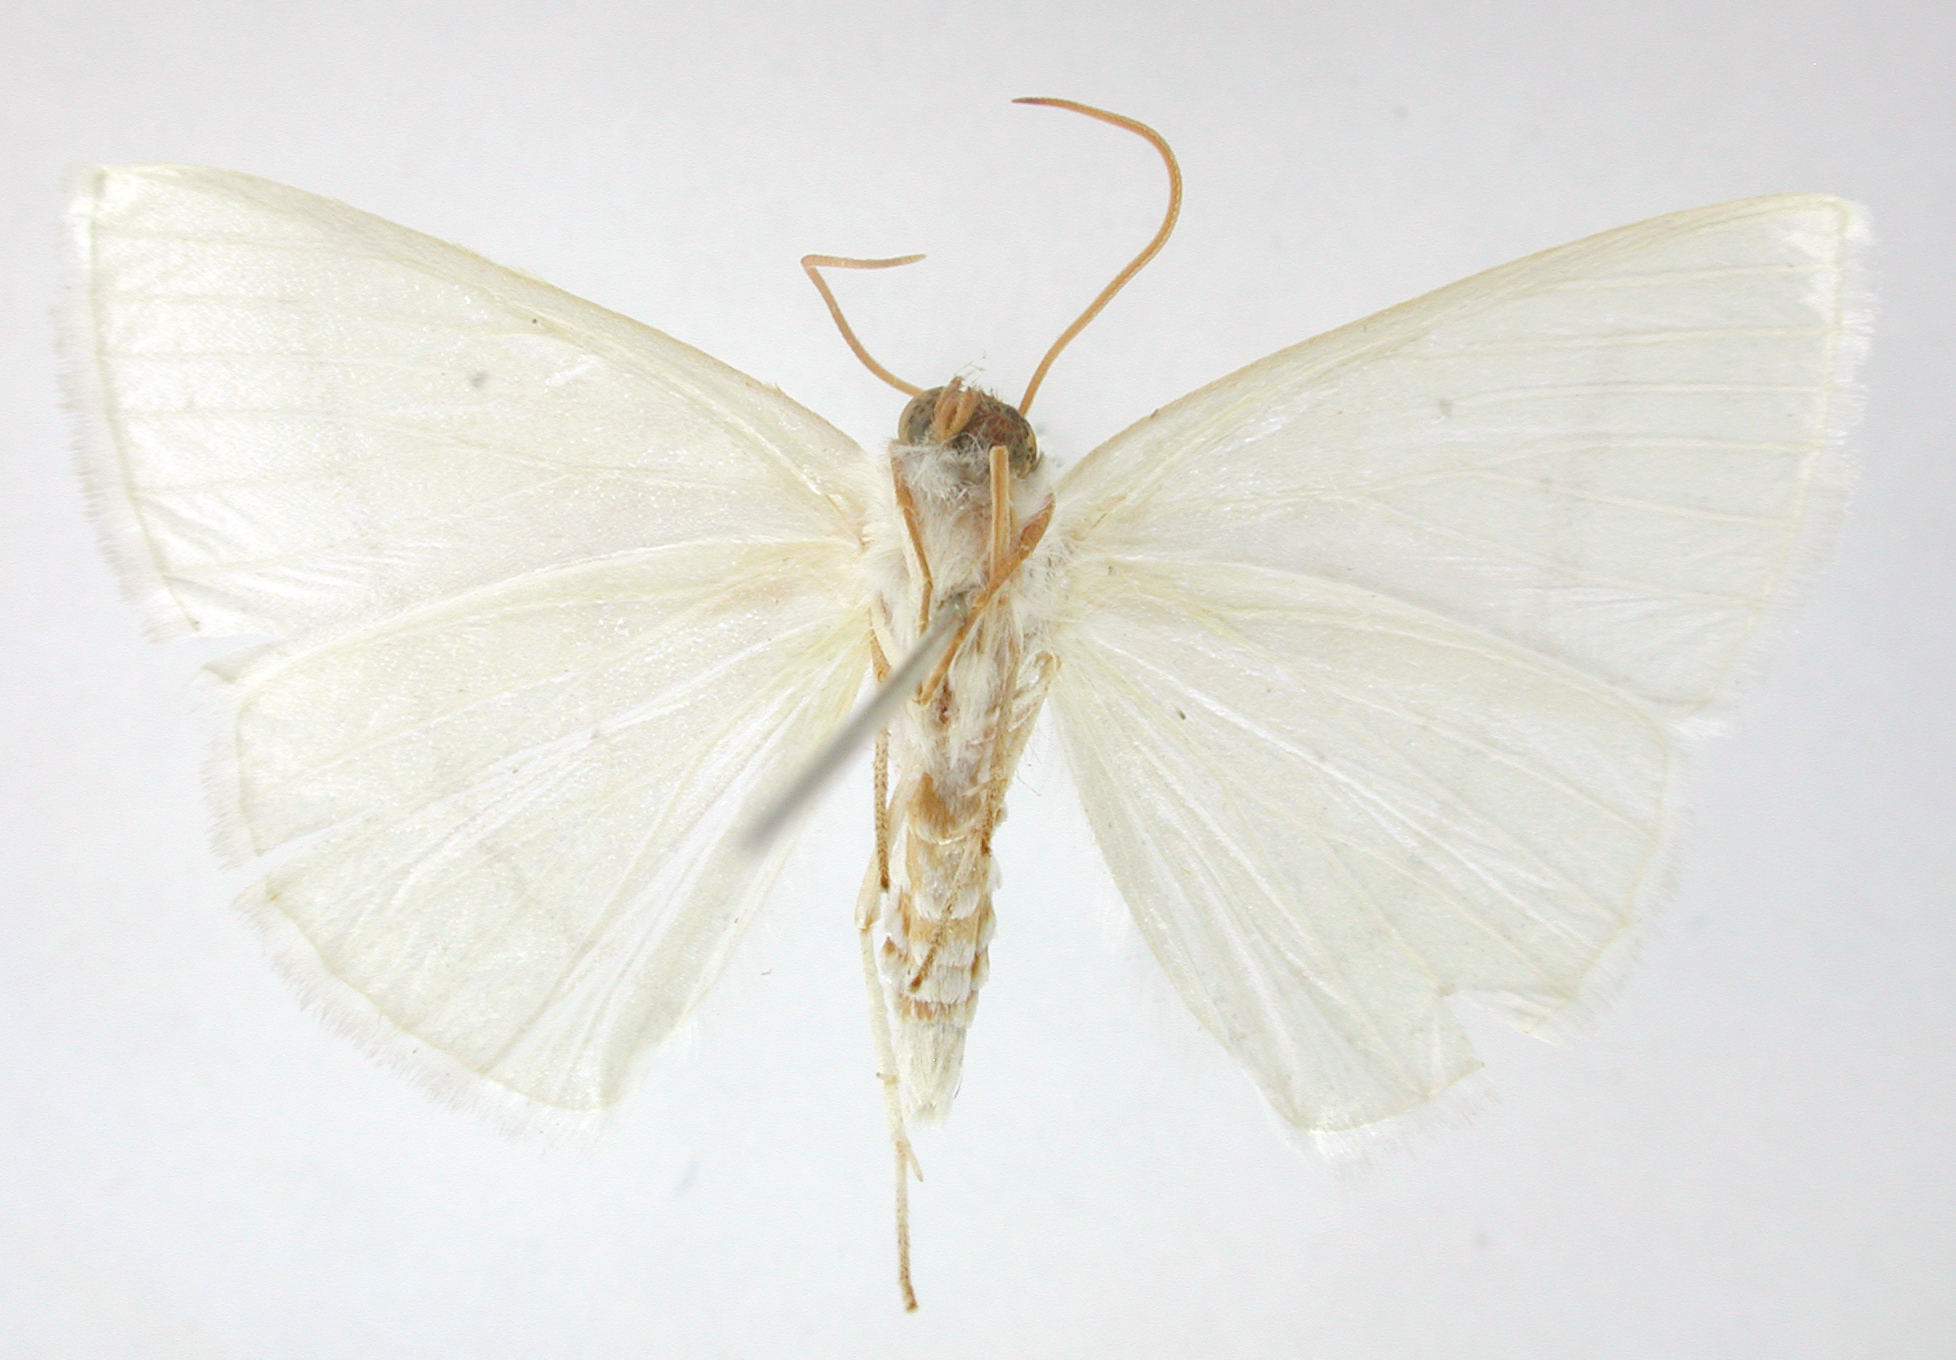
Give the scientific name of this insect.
Bapta argentata
